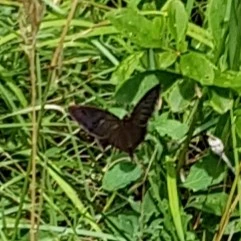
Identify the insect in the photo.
Minois dryas
